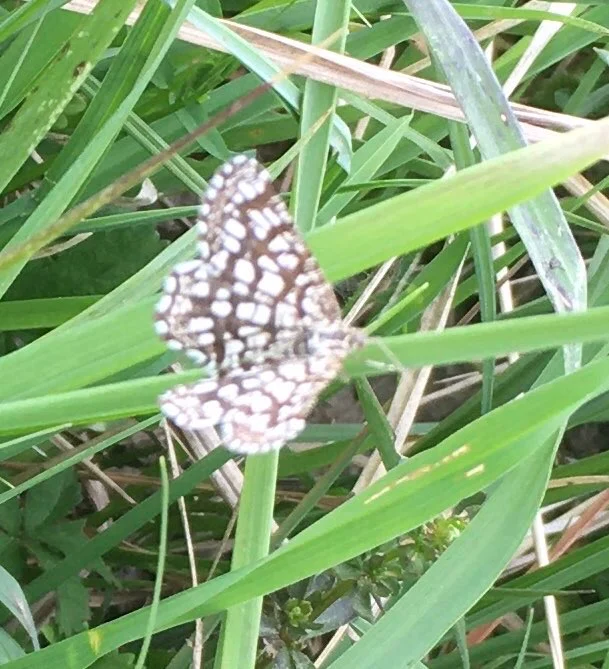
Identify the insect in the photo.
Chiasmia clathrata
